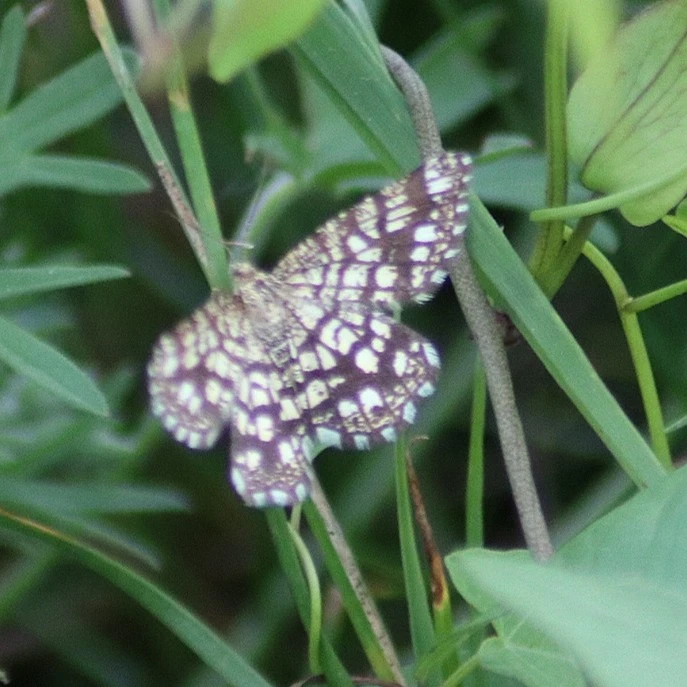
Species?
Chiasmia clathrata
